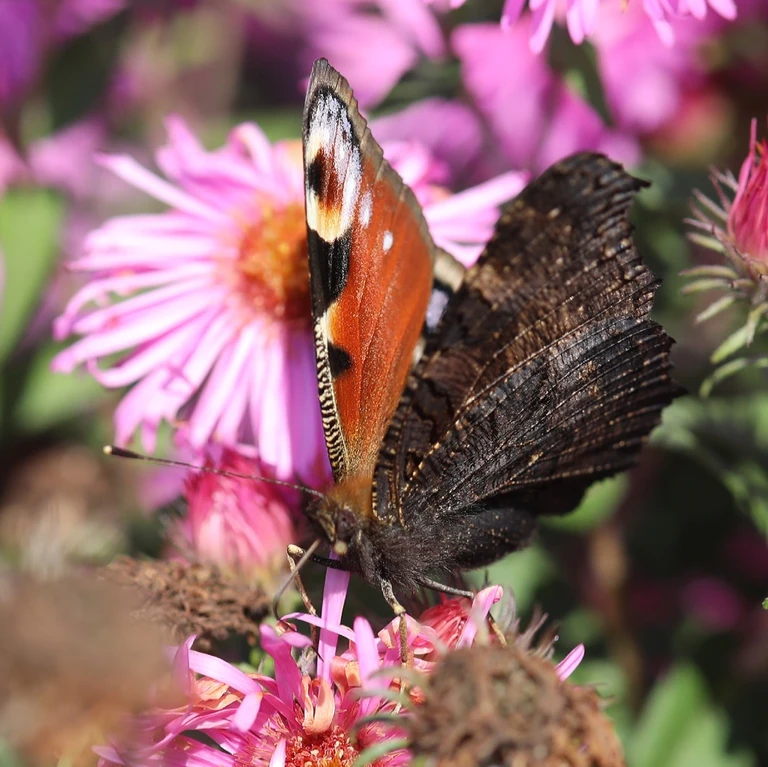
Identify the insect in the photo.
Aglais io
